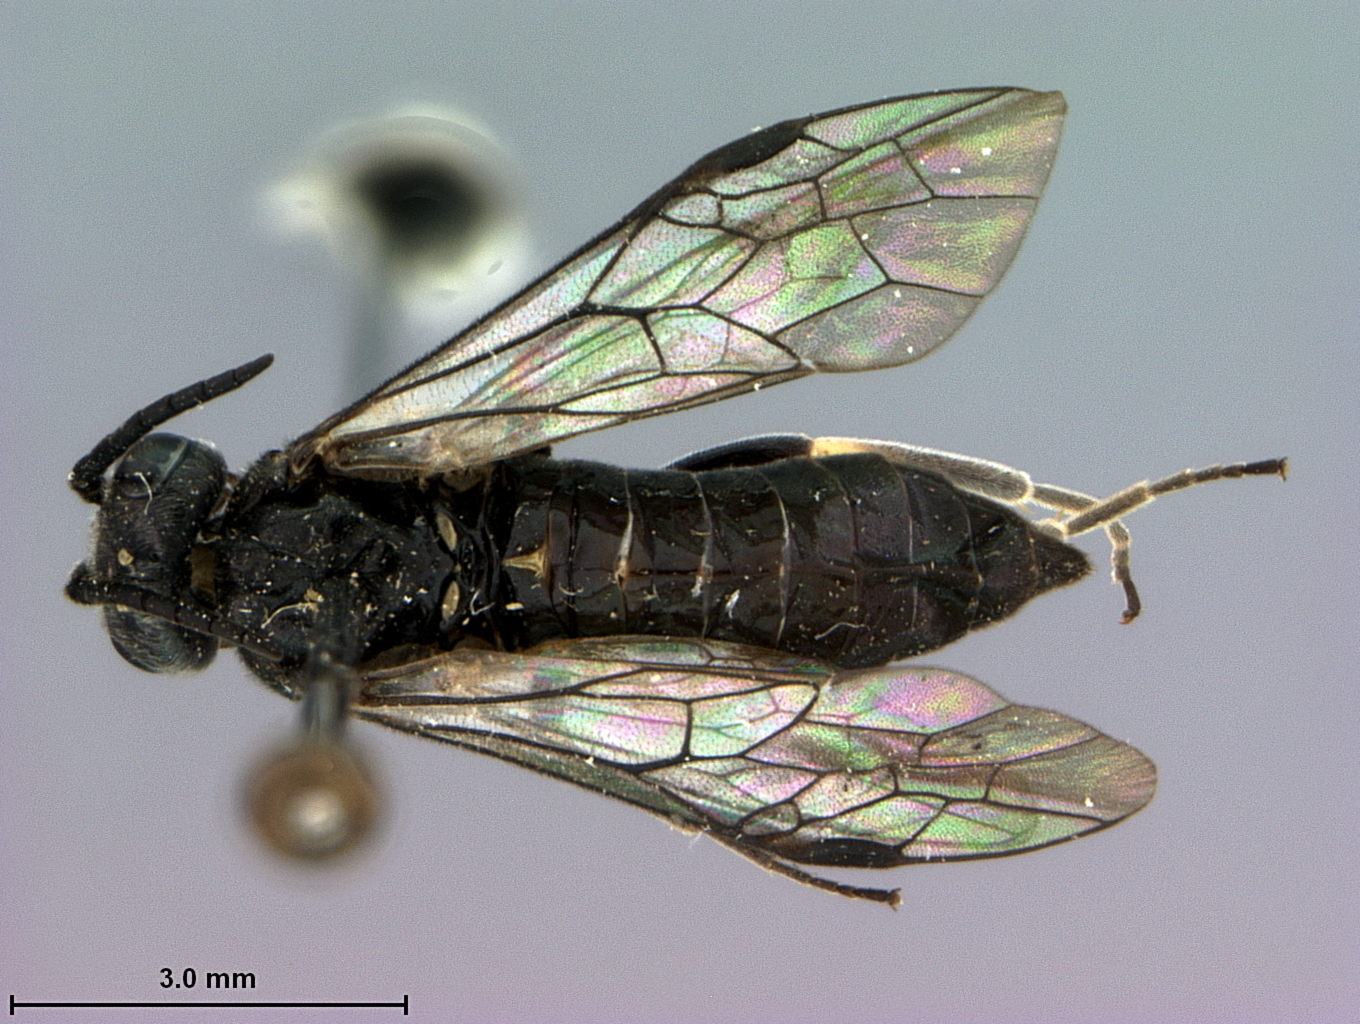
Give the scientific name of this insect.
Ardis asulca
